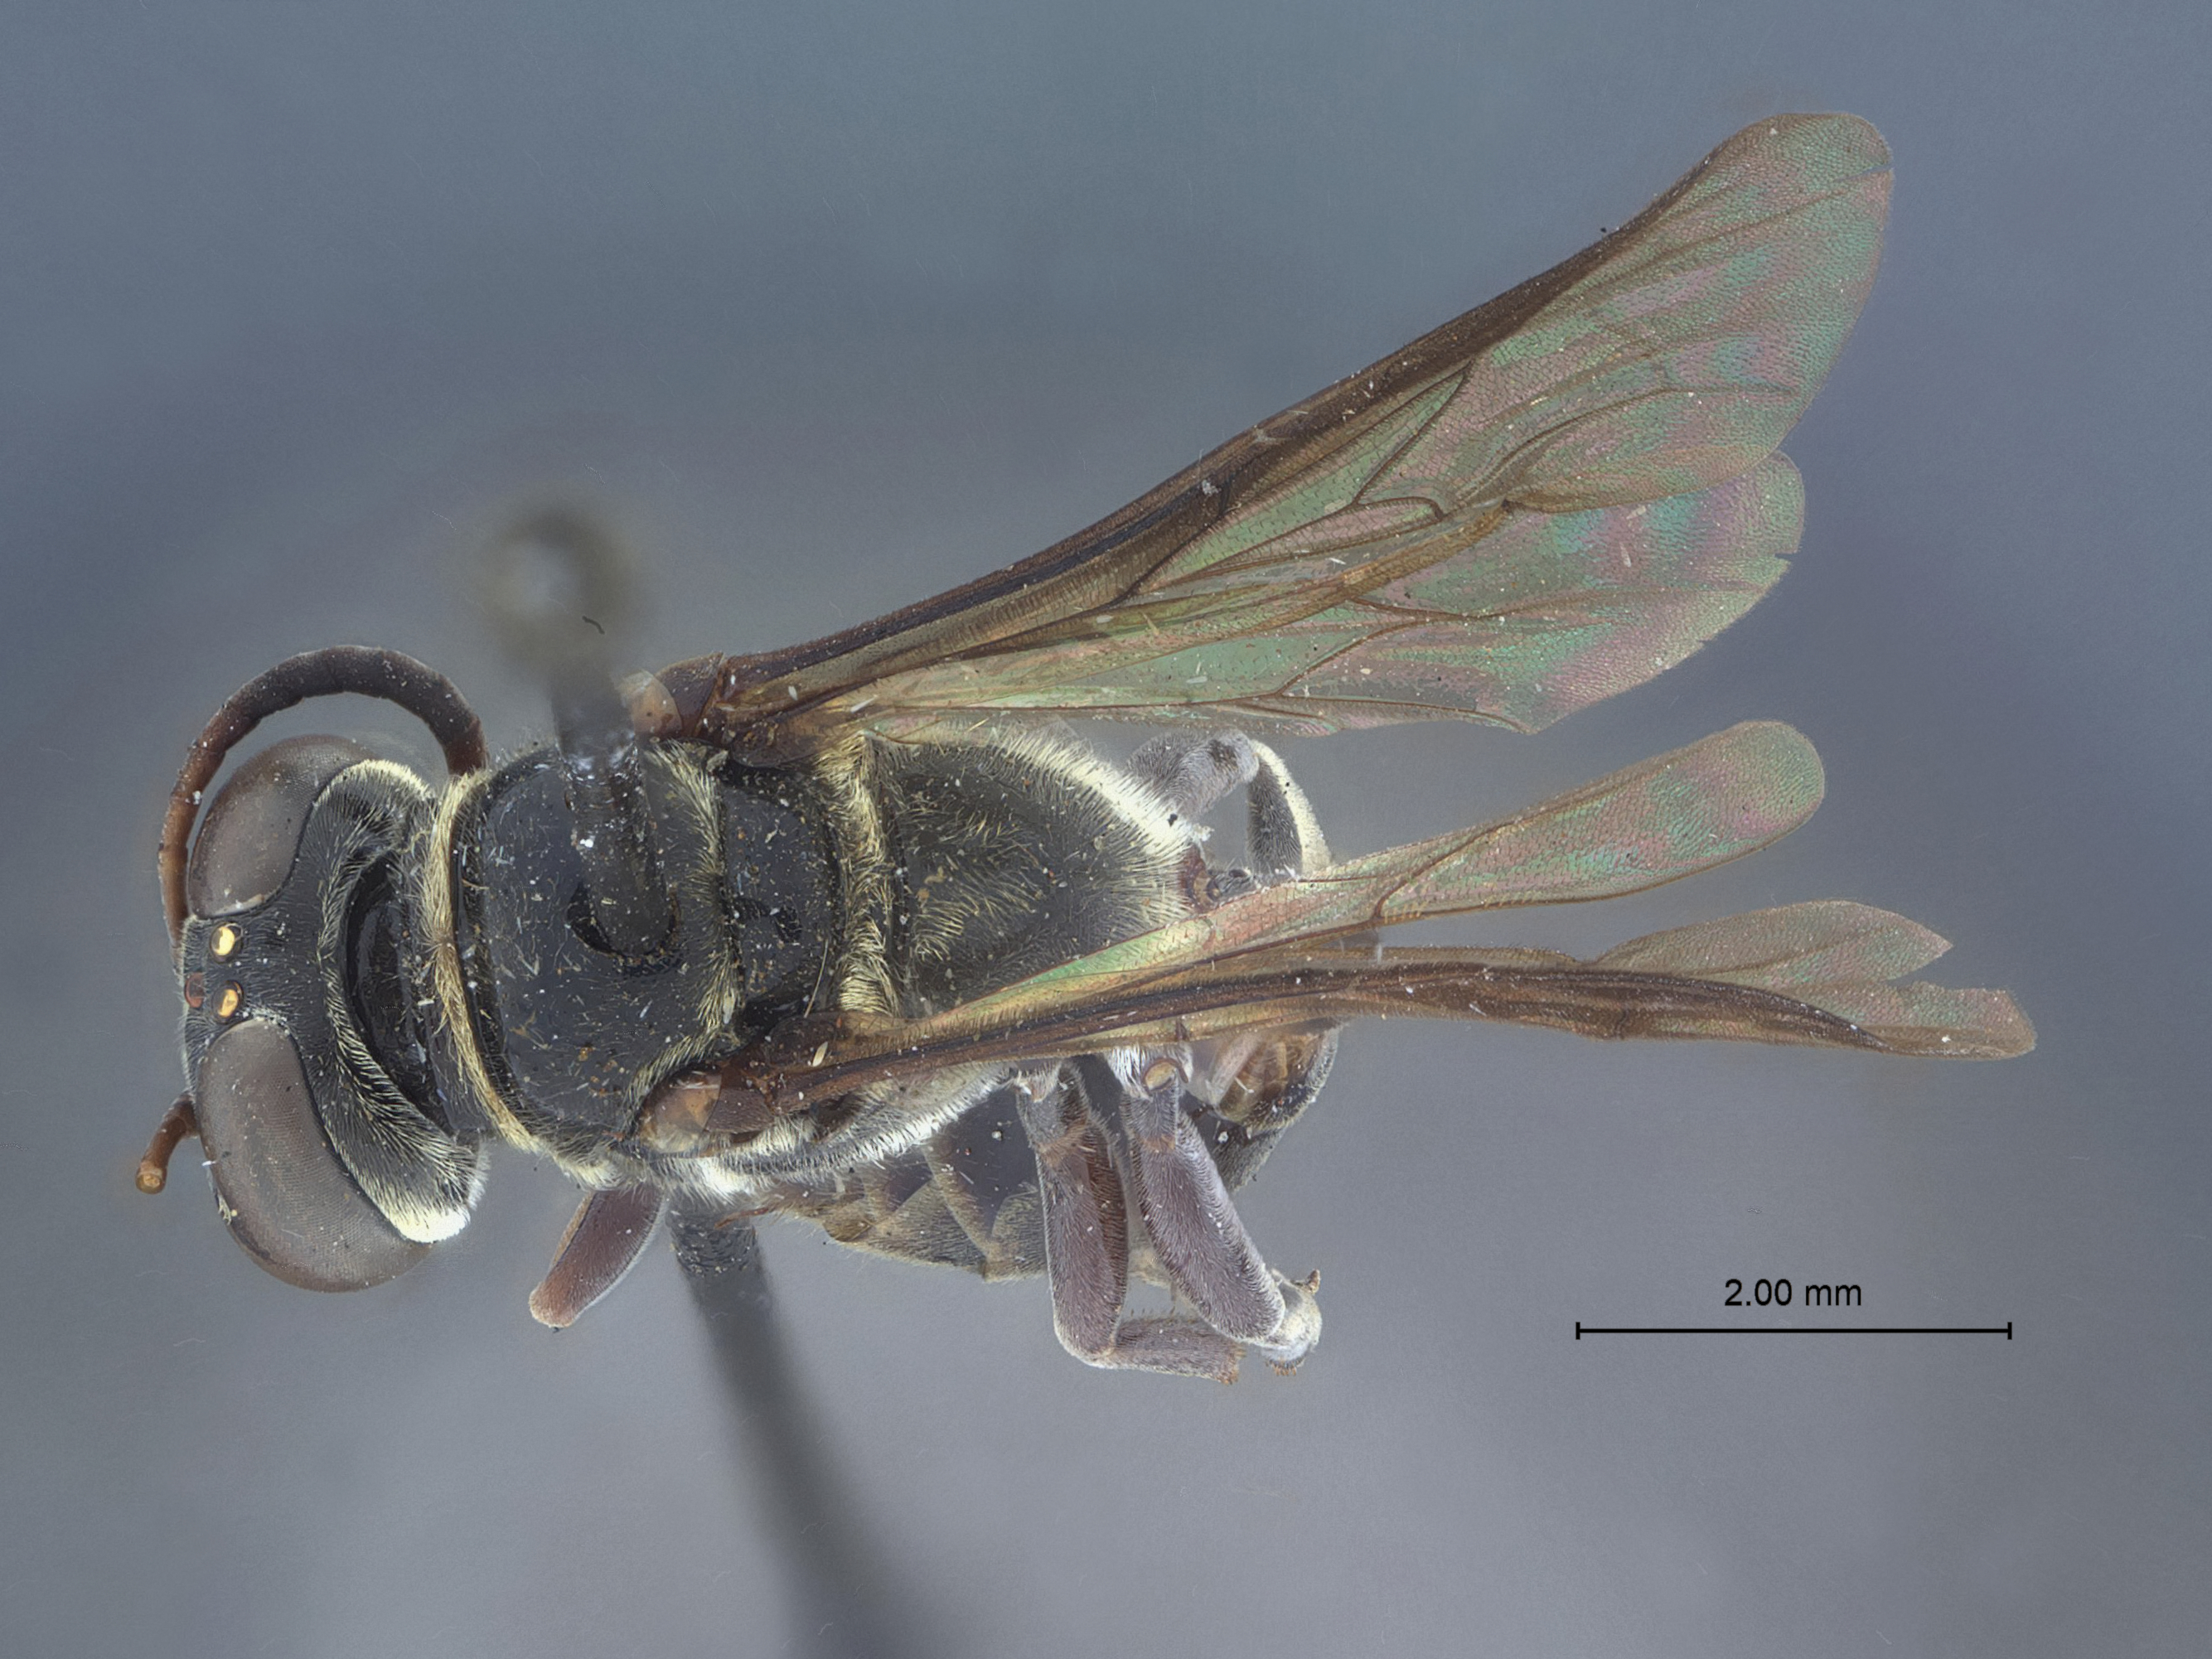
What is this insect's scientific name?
Trypoxylon agamemnon
